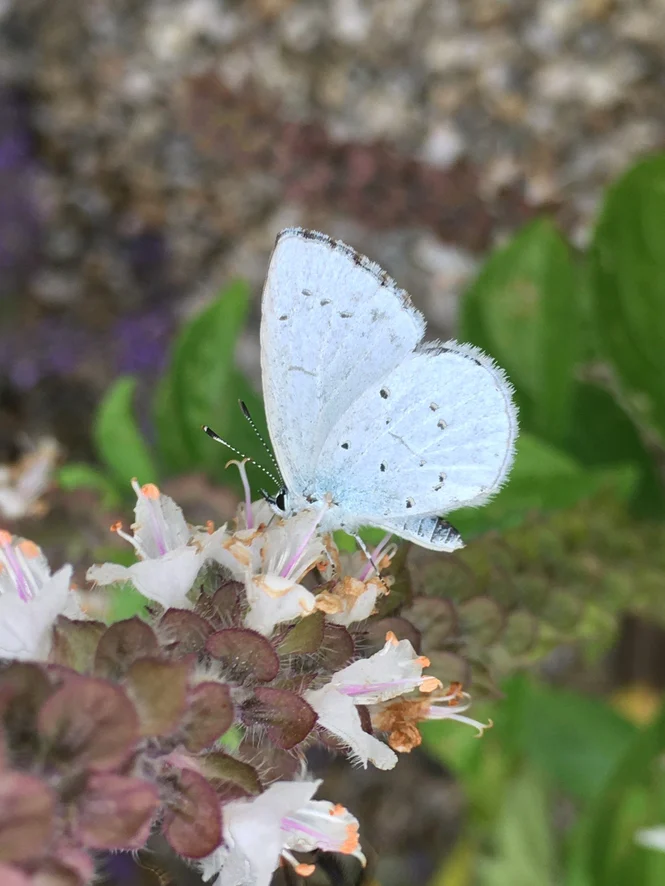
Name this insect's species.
Celastrina argiolus
